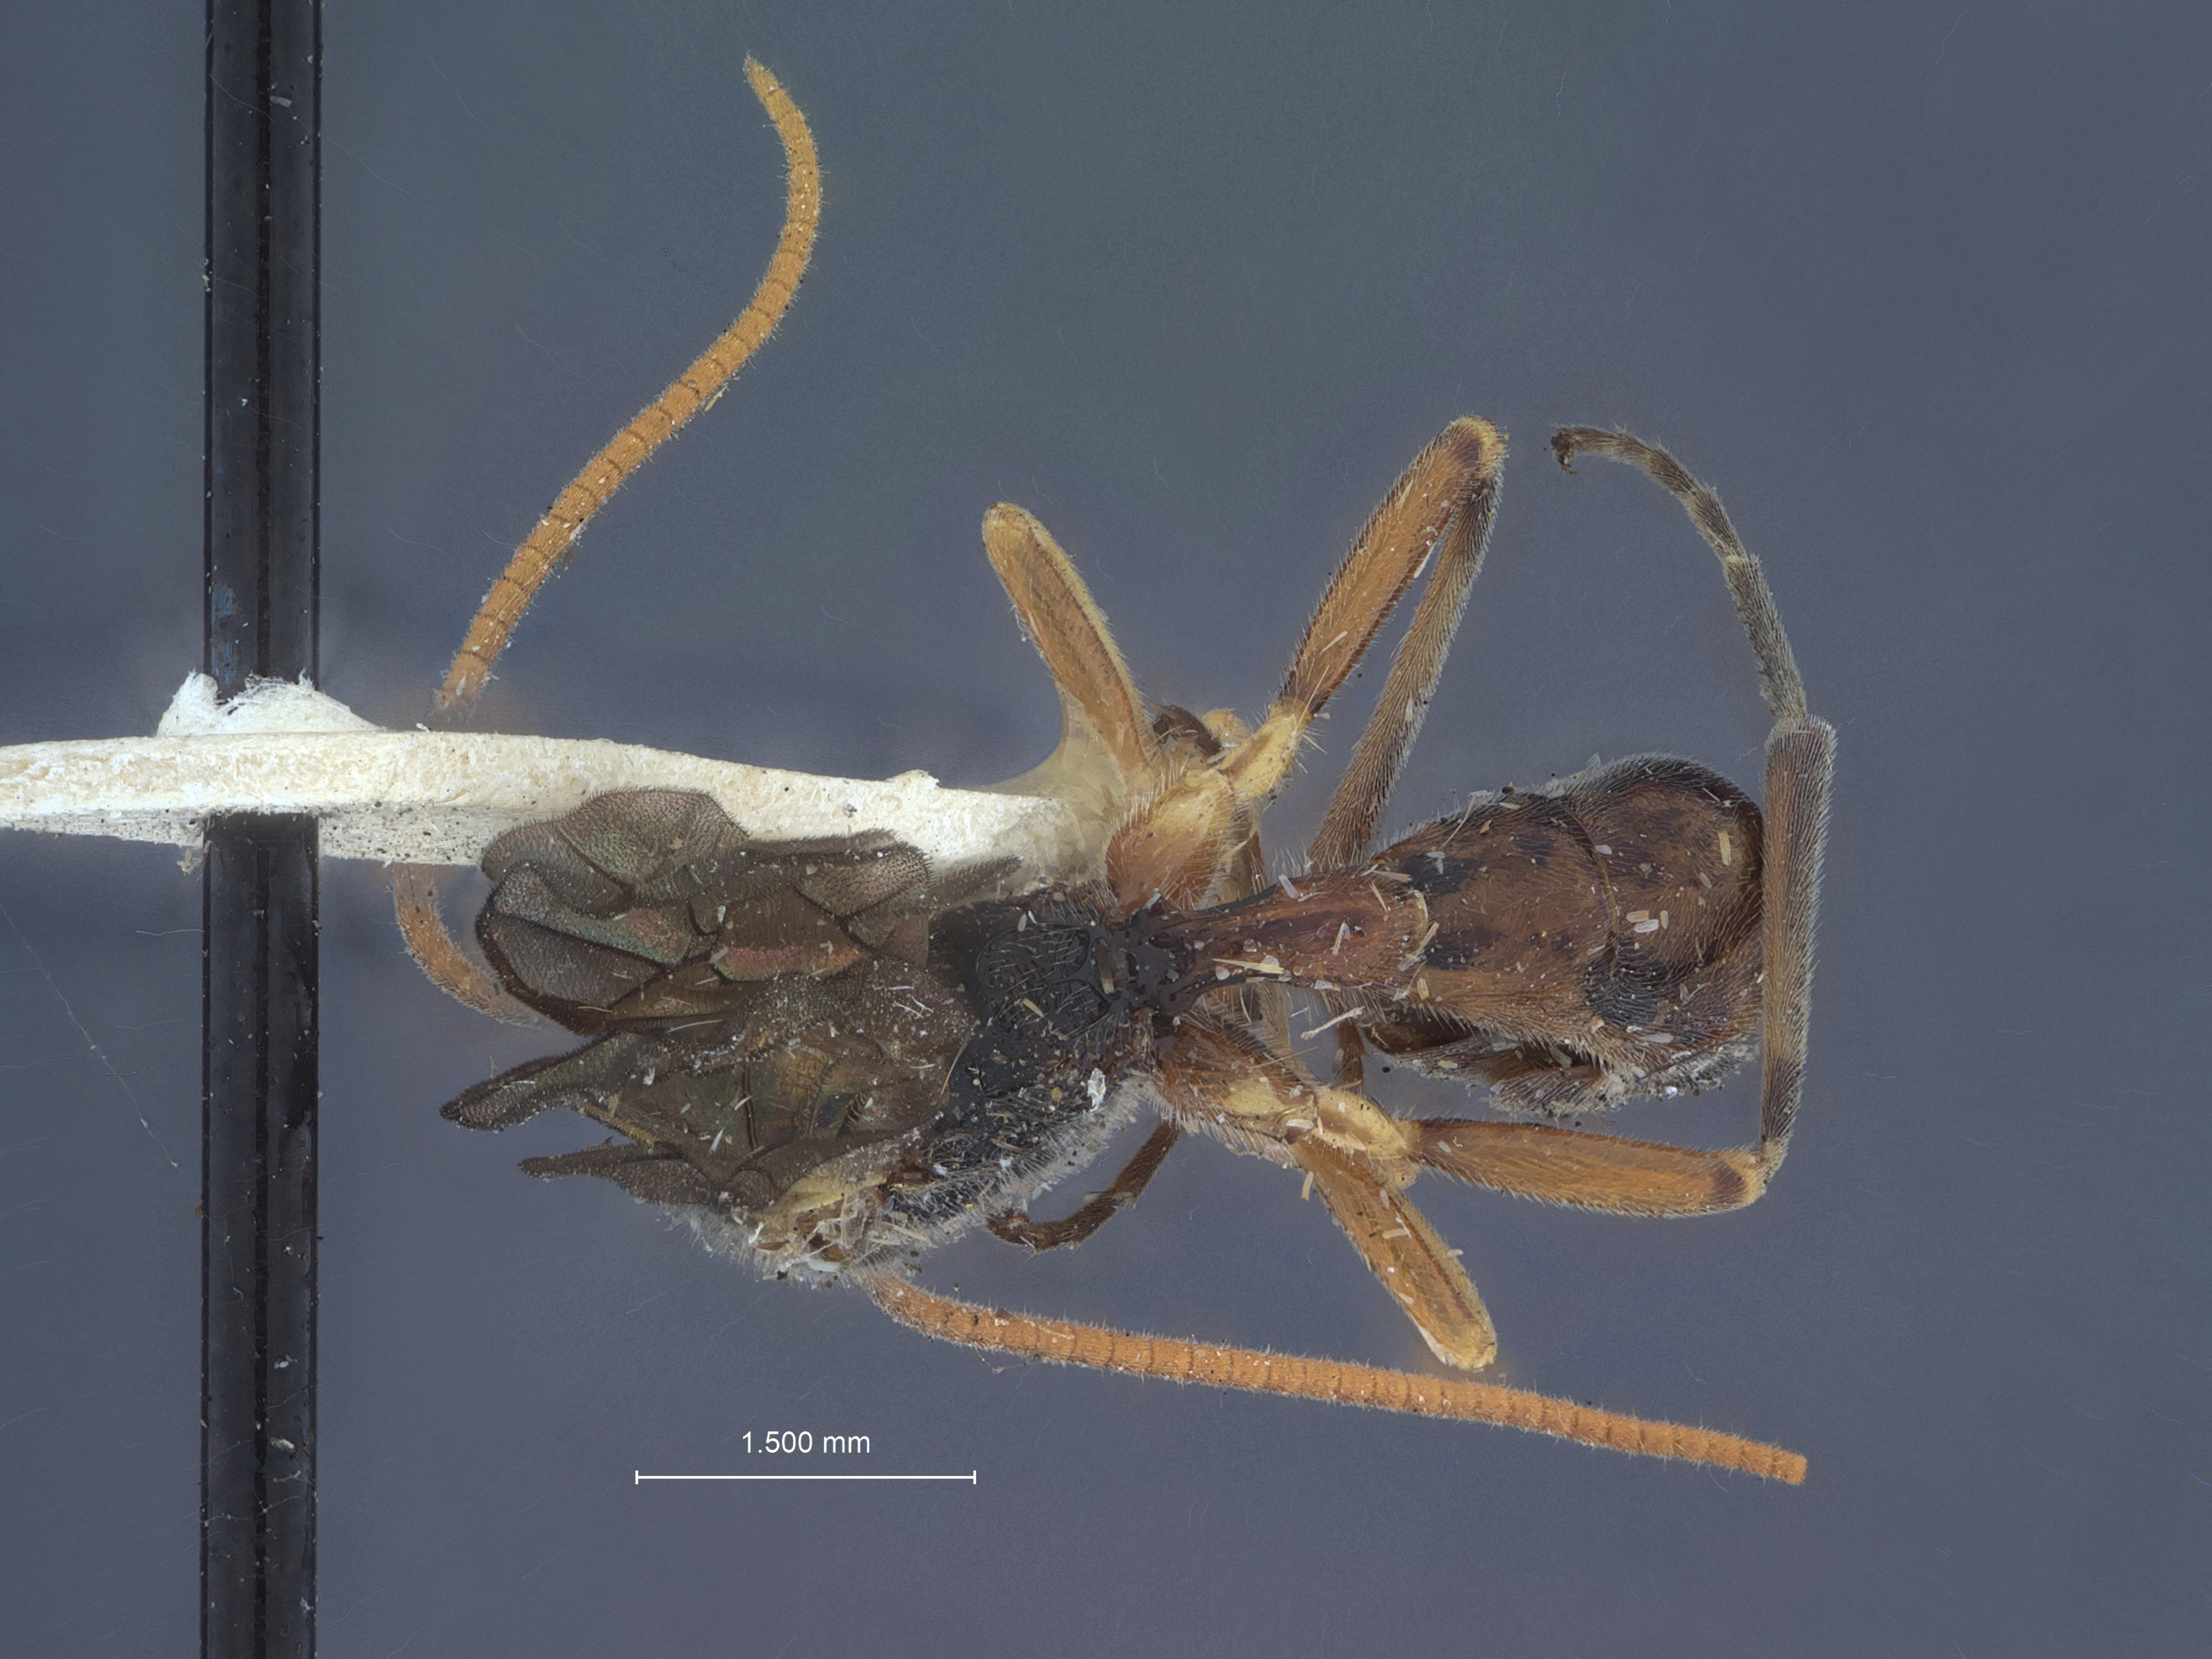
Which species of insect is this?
Rhimphalea erythrogastra
